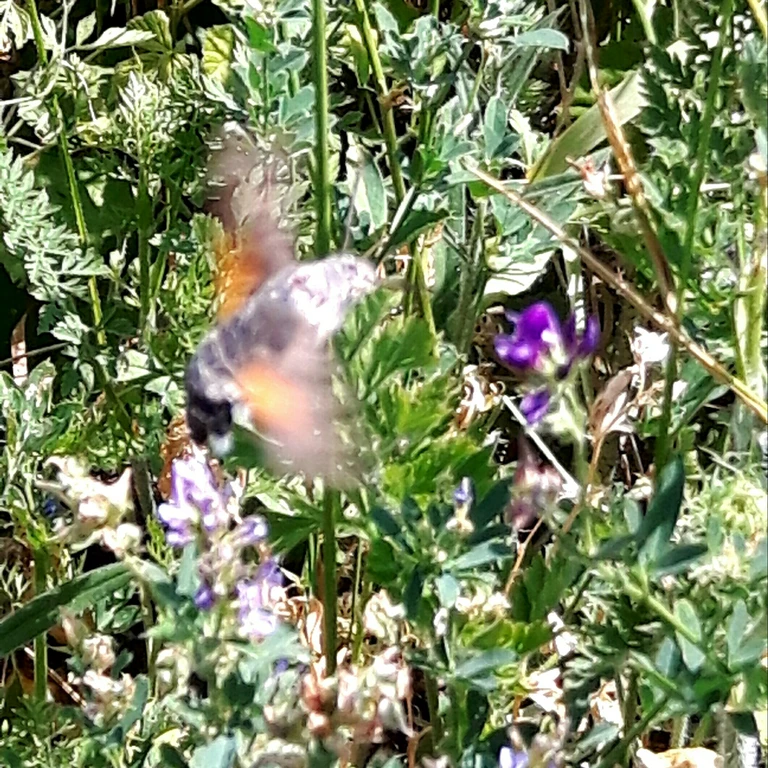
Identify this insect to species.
Macroglossum stellatarum
